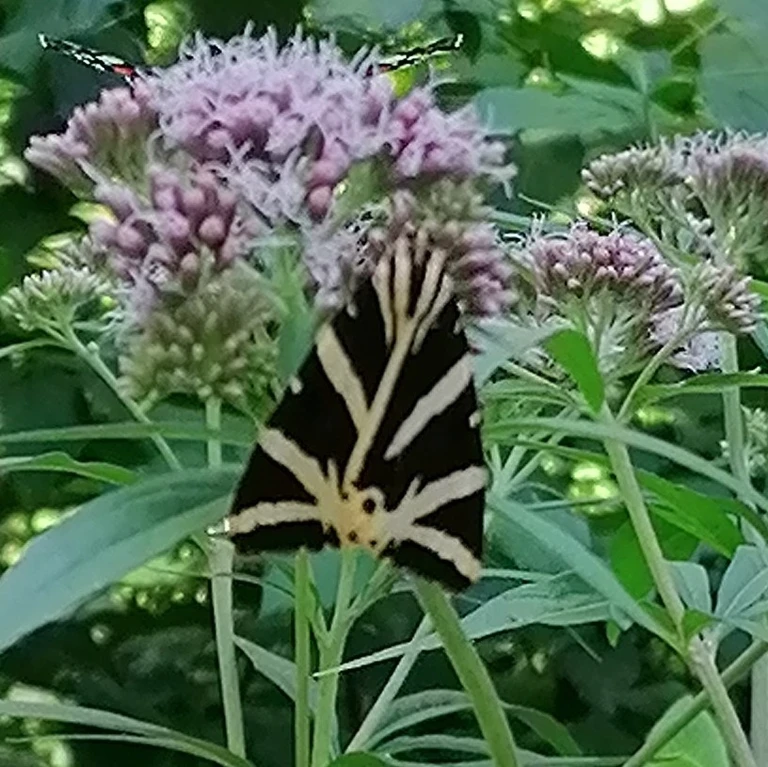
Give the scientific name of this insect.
Euplagia quadripunctaria
